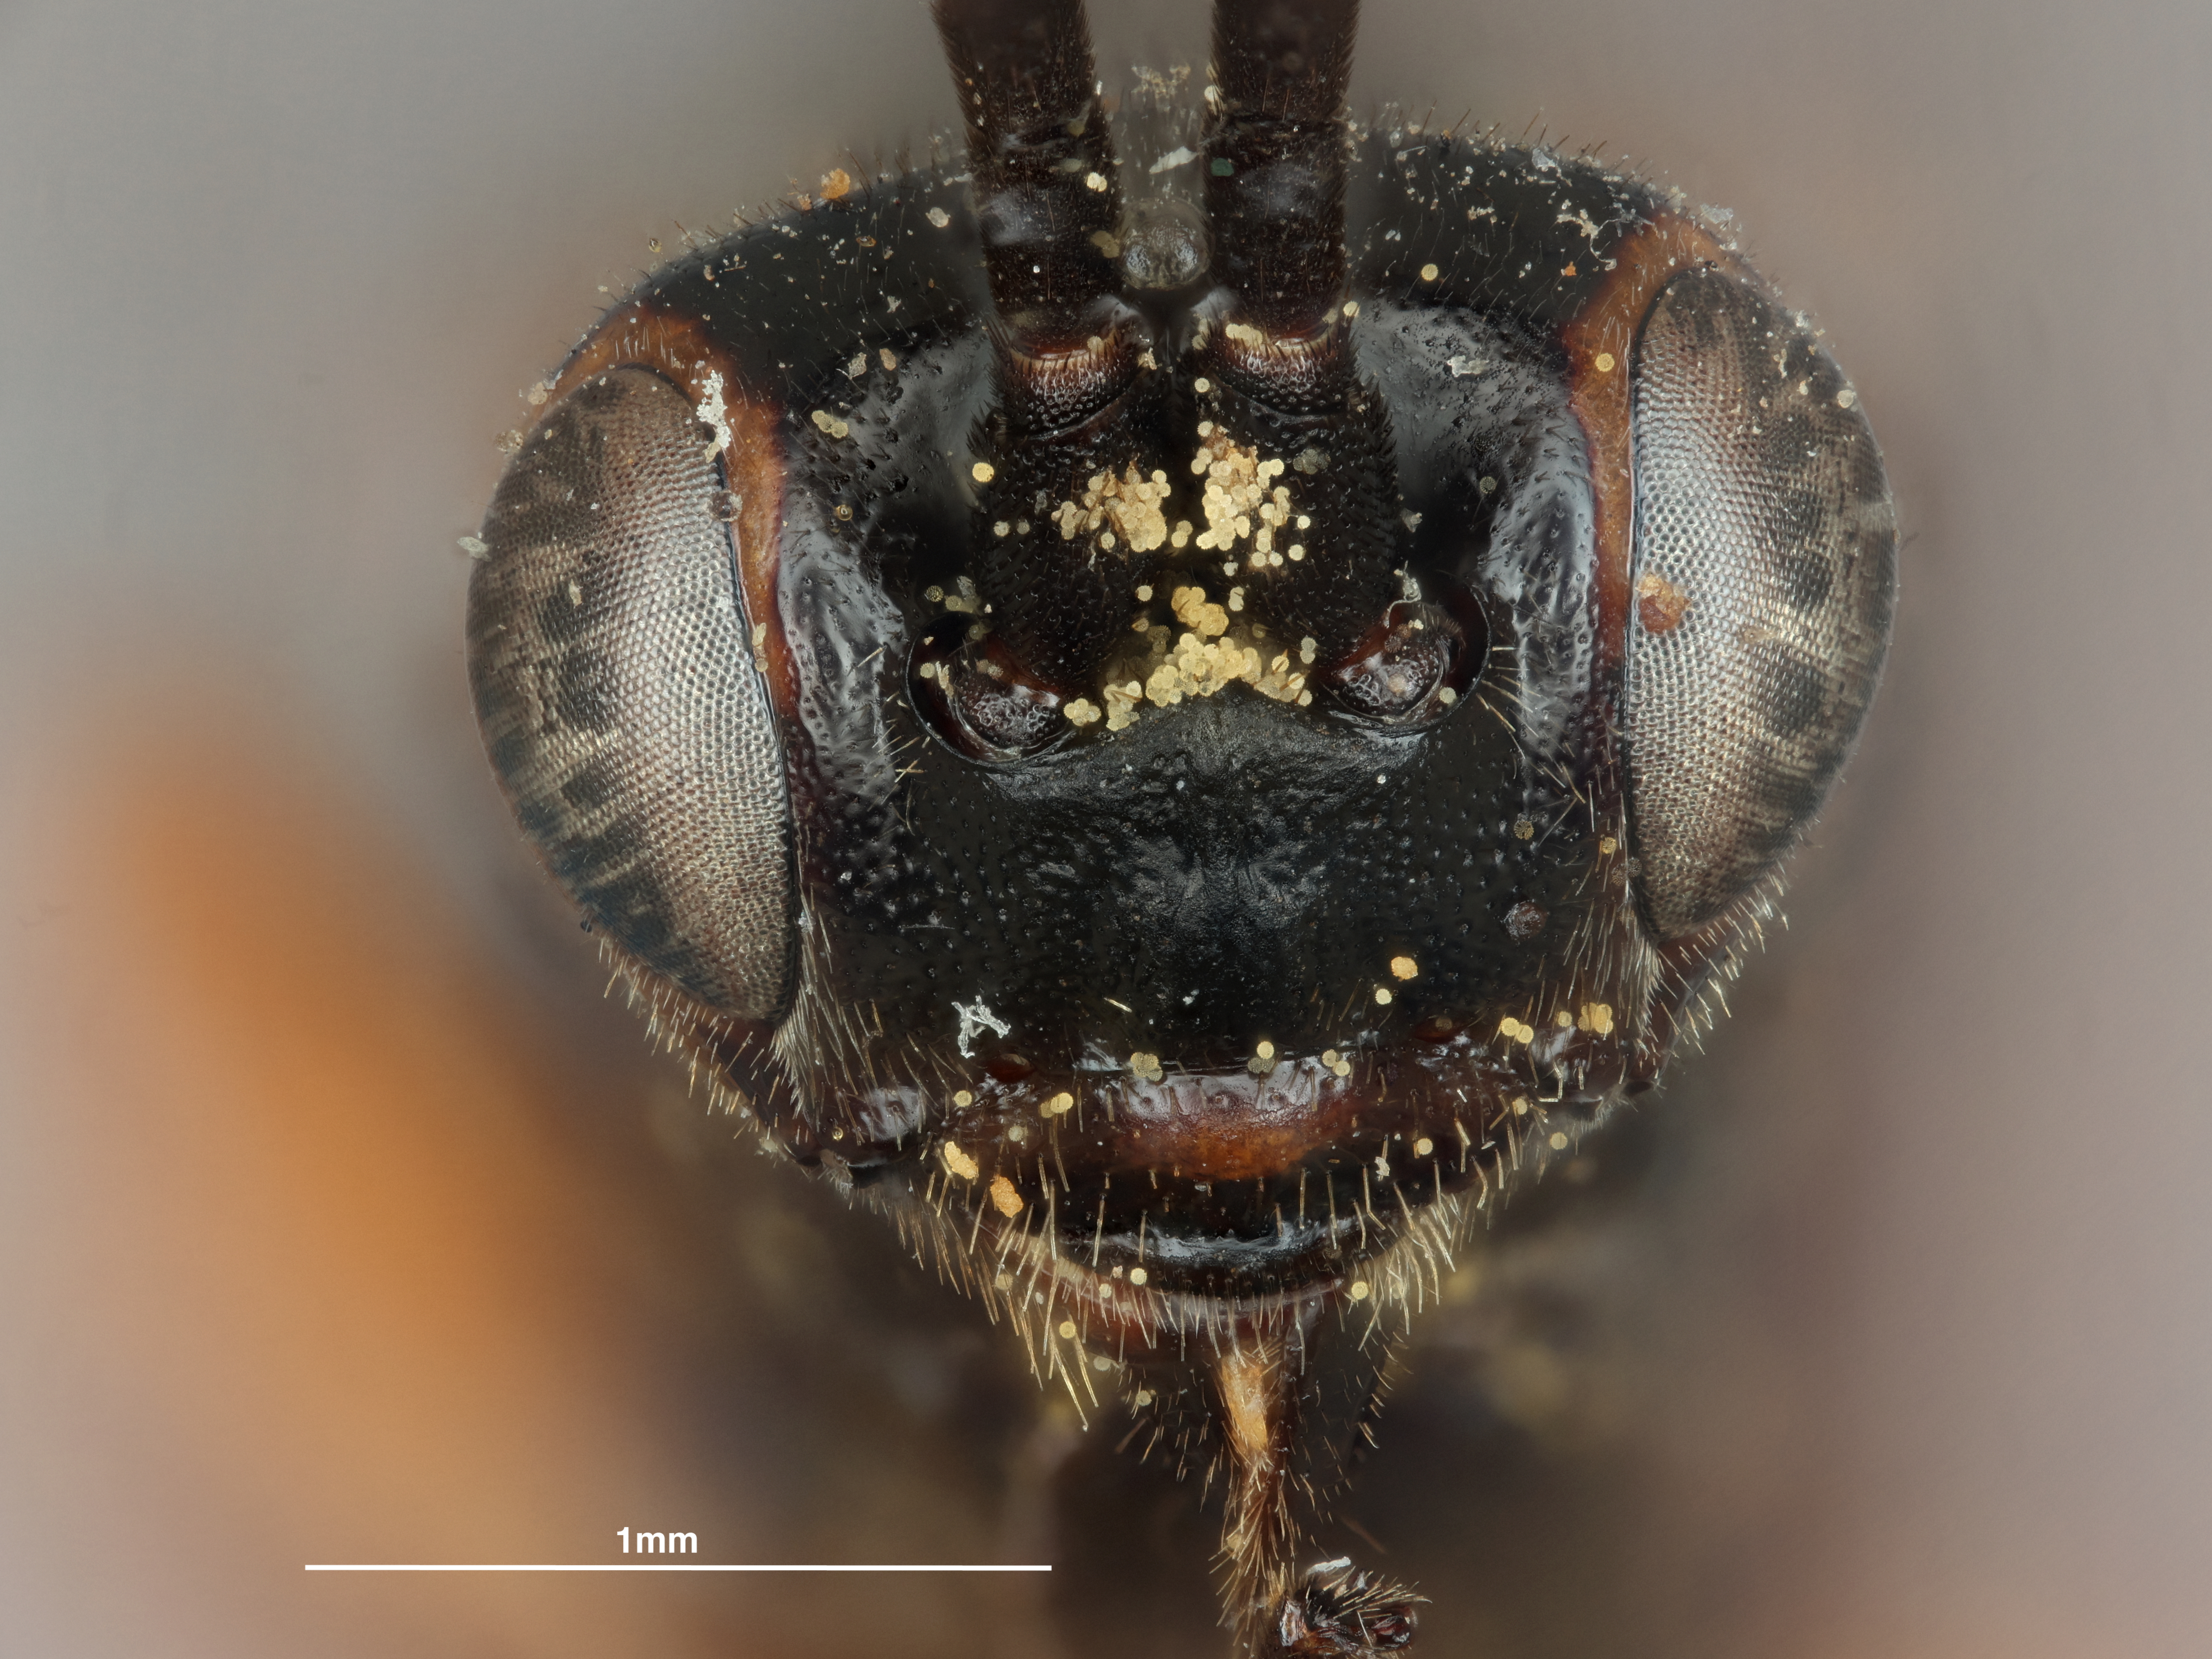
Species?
Cardiochiles texensis
